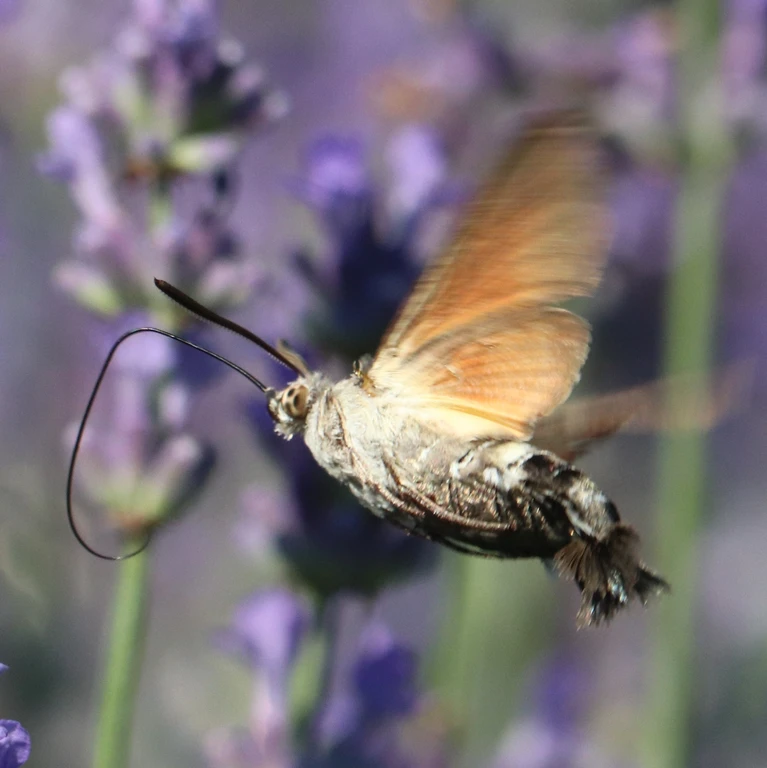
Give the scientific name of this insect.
Macroglossum stellatarum
